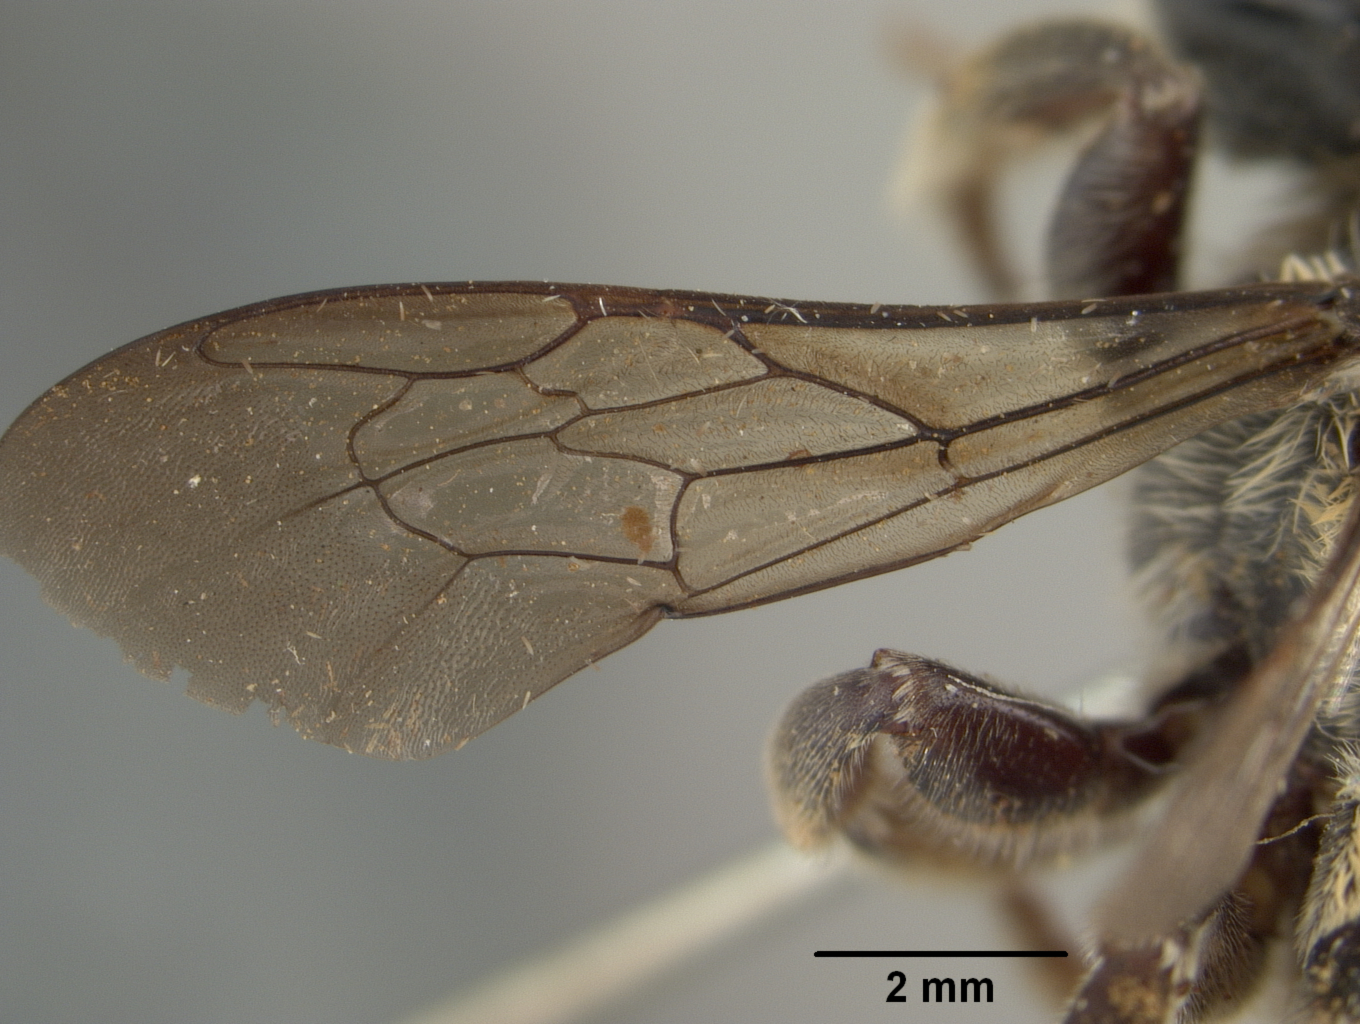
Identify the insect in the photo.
Megachile megagyna
